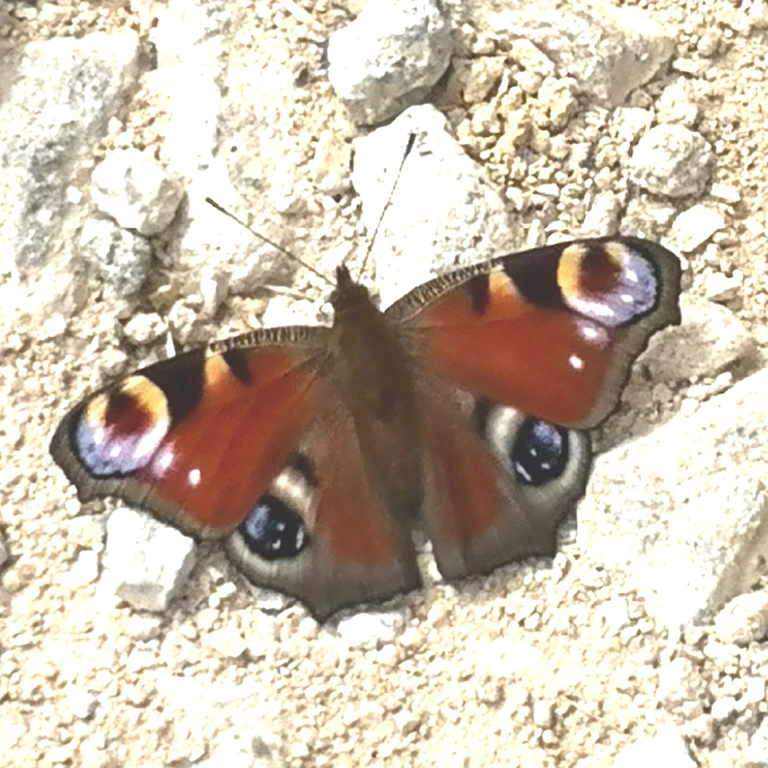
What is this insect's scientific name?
Aglais io
